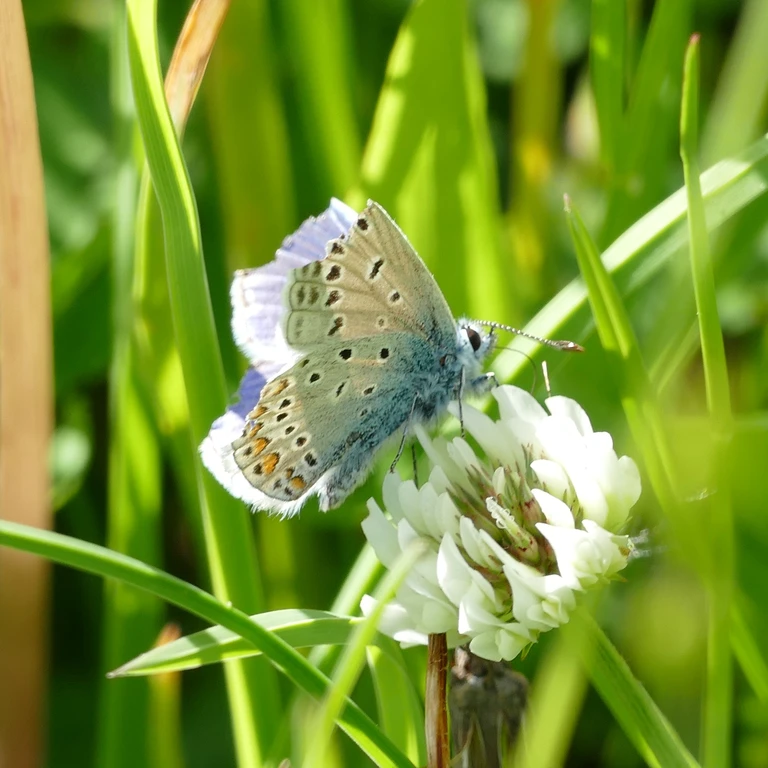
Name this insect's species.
Polyommatus icarus
